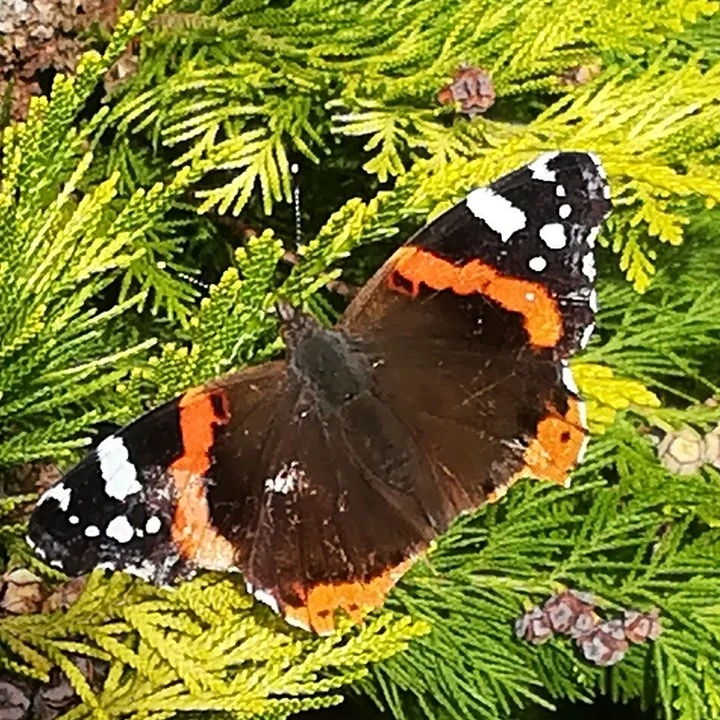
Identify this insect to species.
Vanessa atalanta
